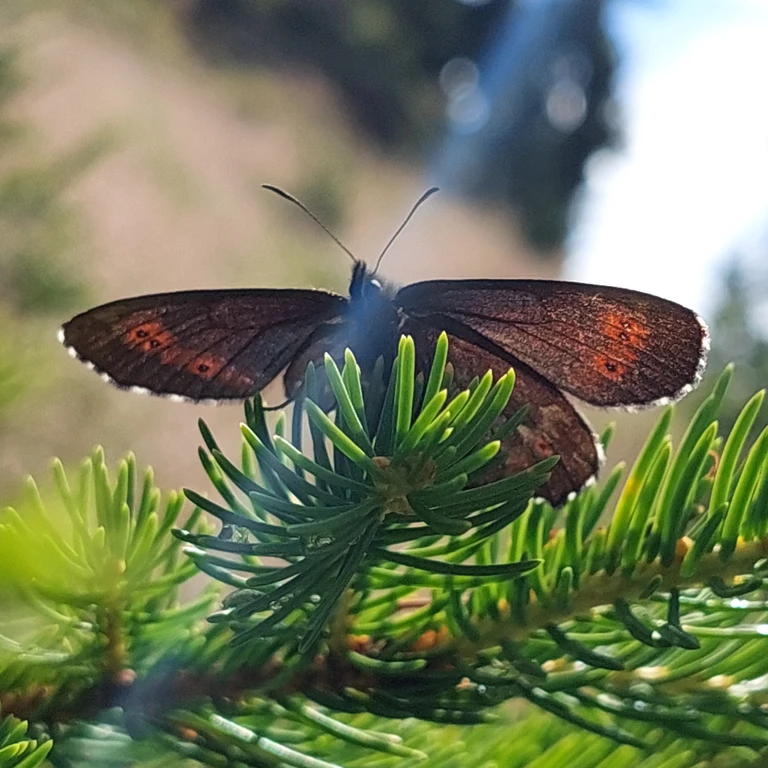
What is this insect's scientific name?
Erebia euryale
